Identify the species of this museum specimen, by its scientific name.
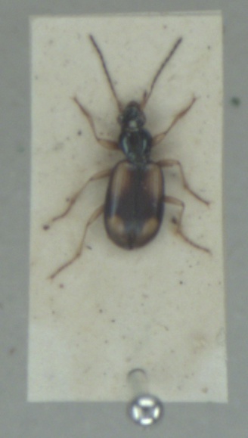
Bembidion fluviatile
